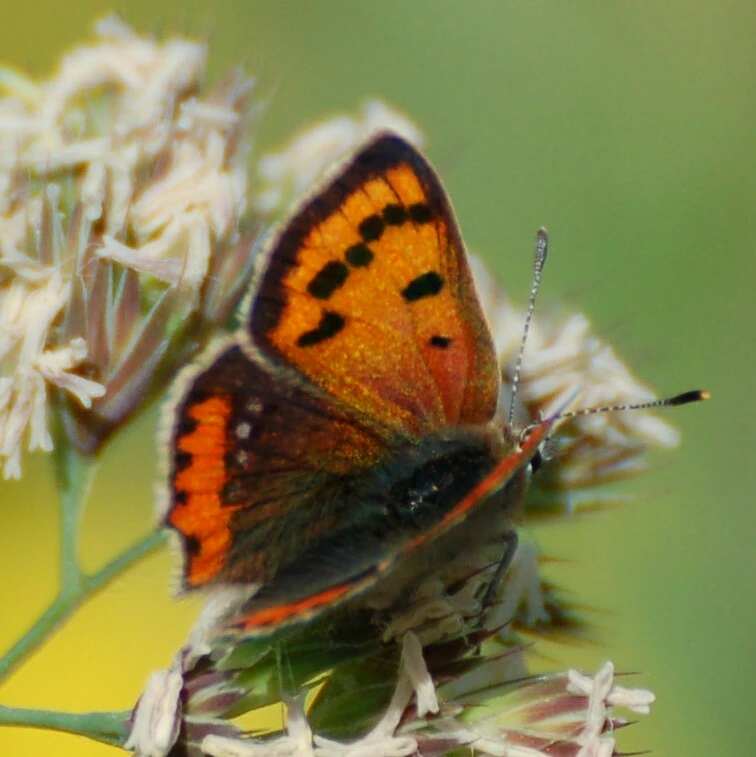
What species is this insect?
Lycaena phlaeas
